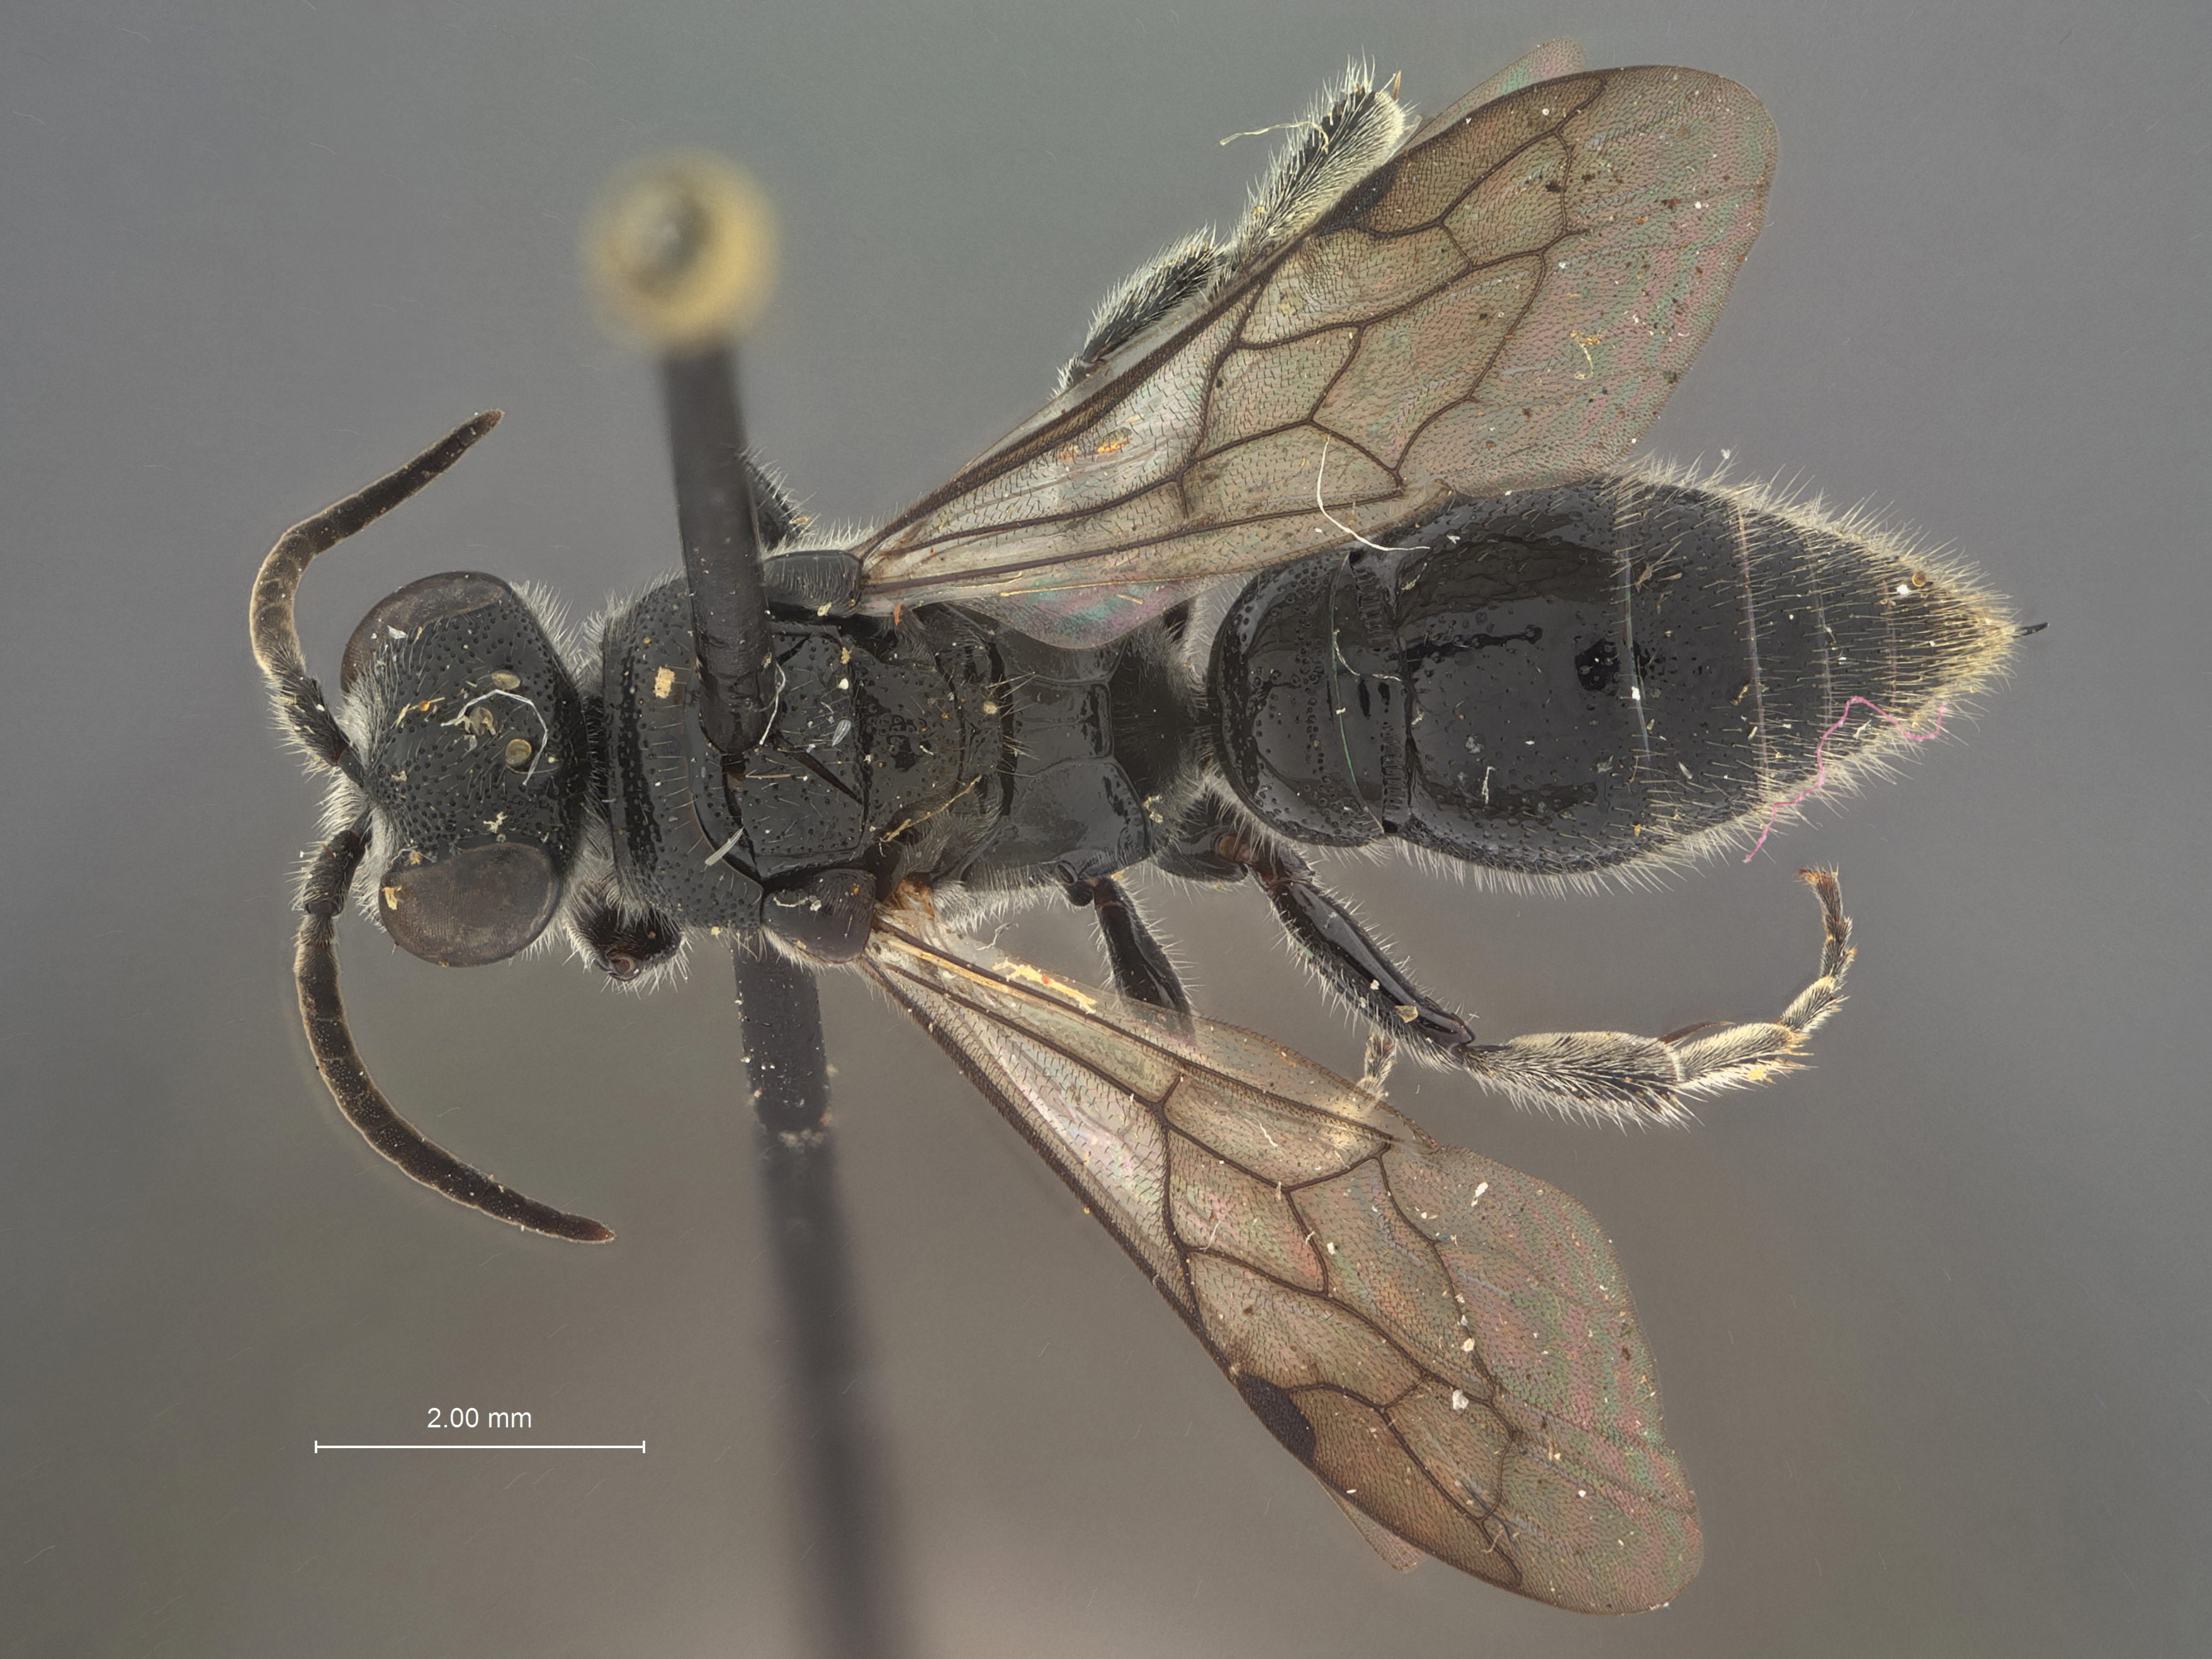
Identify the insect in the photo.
Tiphia rettenmeyeri
